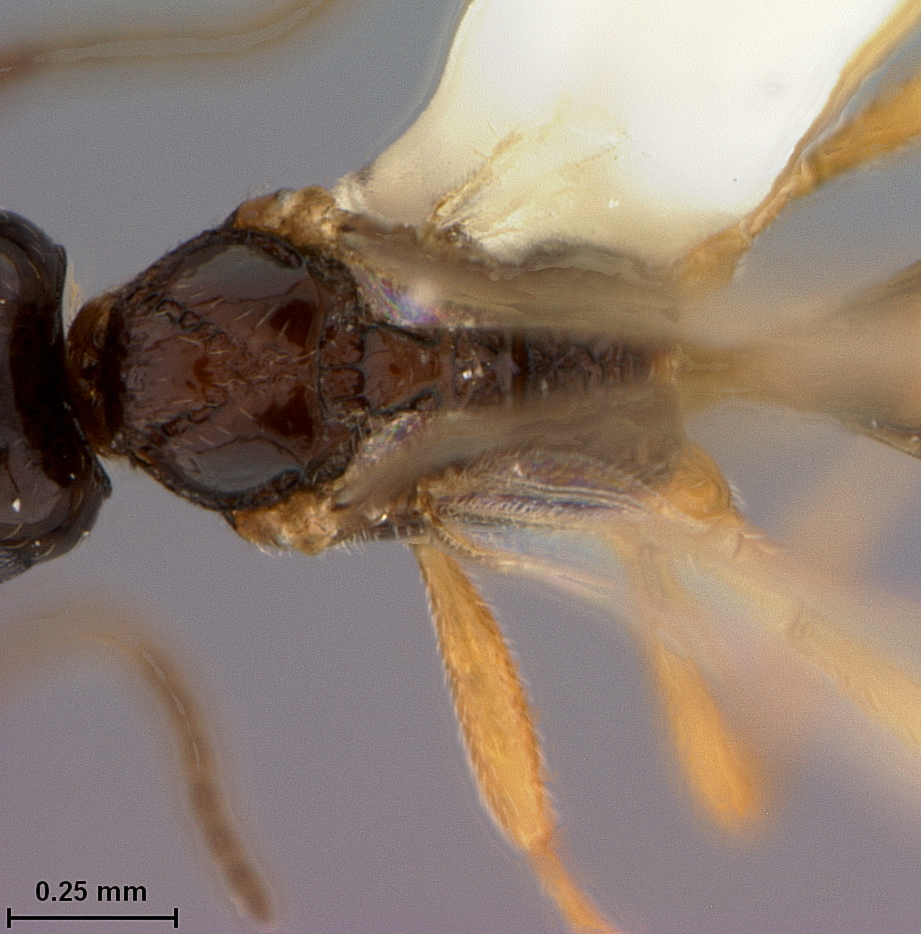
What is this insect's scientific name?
Microctonus pilatus
